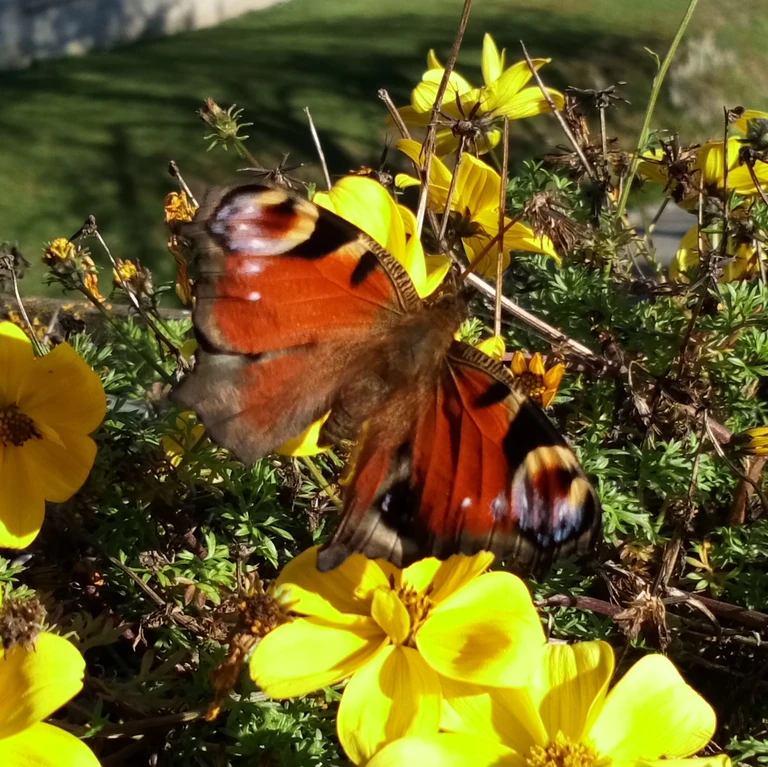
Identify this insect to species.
Aglais io
